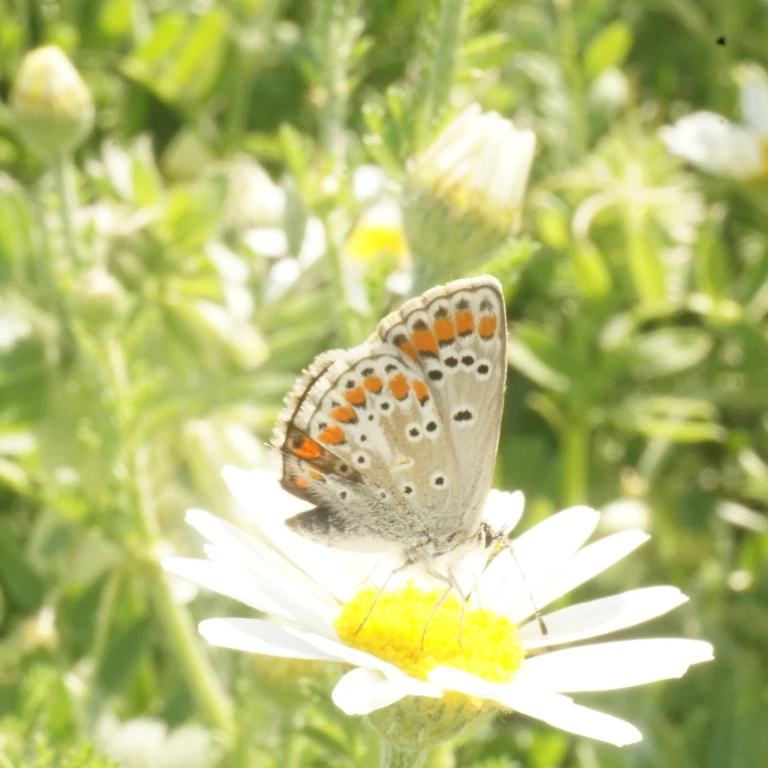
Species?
Aricia agestis/artaxerxes
